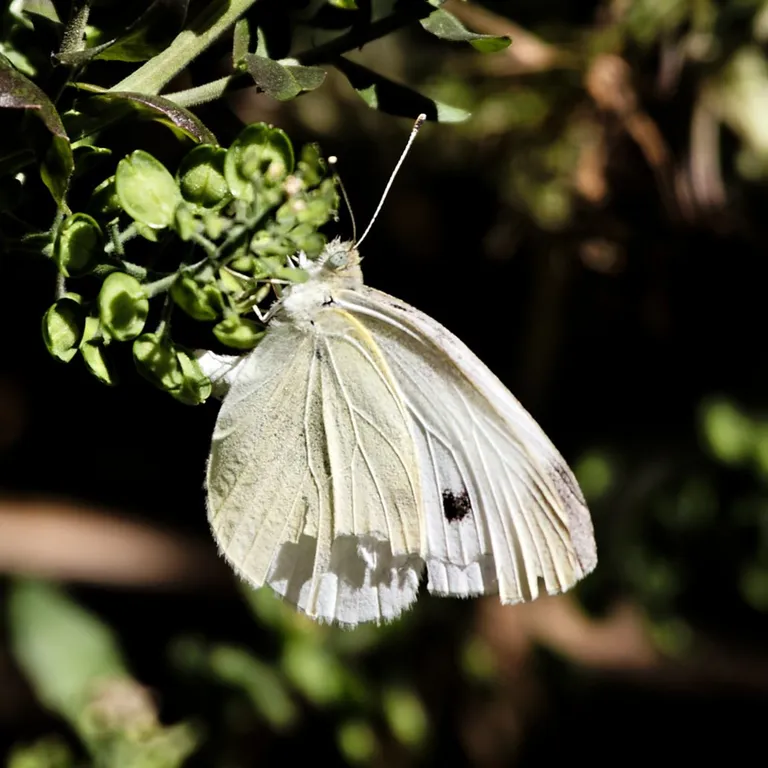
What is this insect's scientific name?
Pieris rapae
